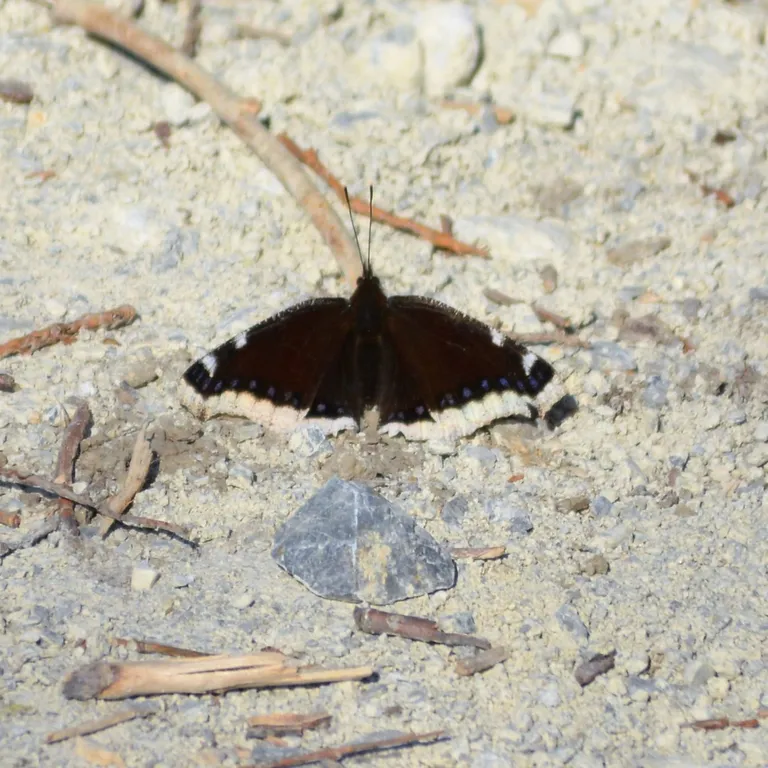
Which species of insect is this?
Nymphalis antiopa
